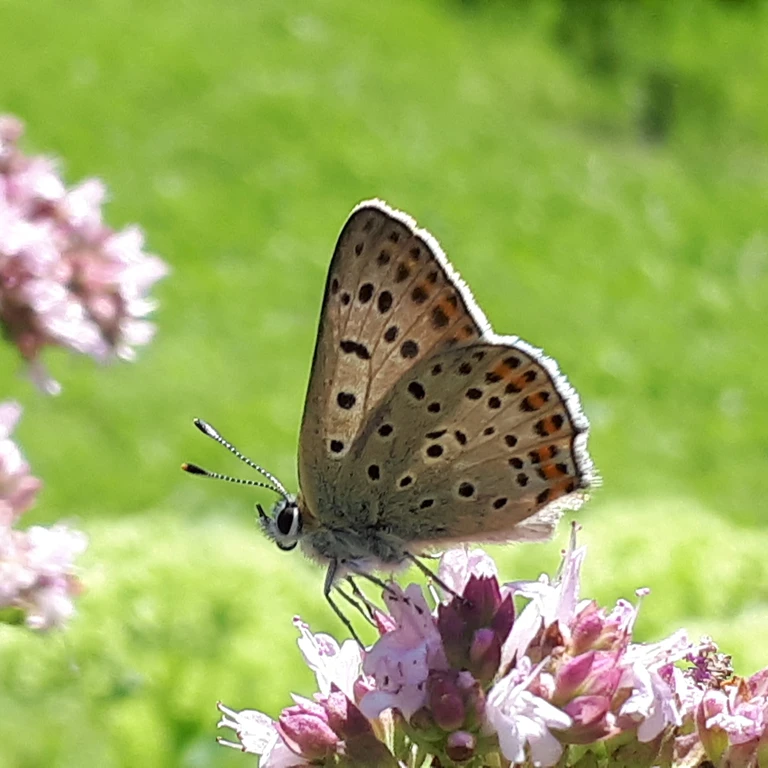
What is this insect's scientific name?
Lycaena tityrus (also Loweia tityrus)
